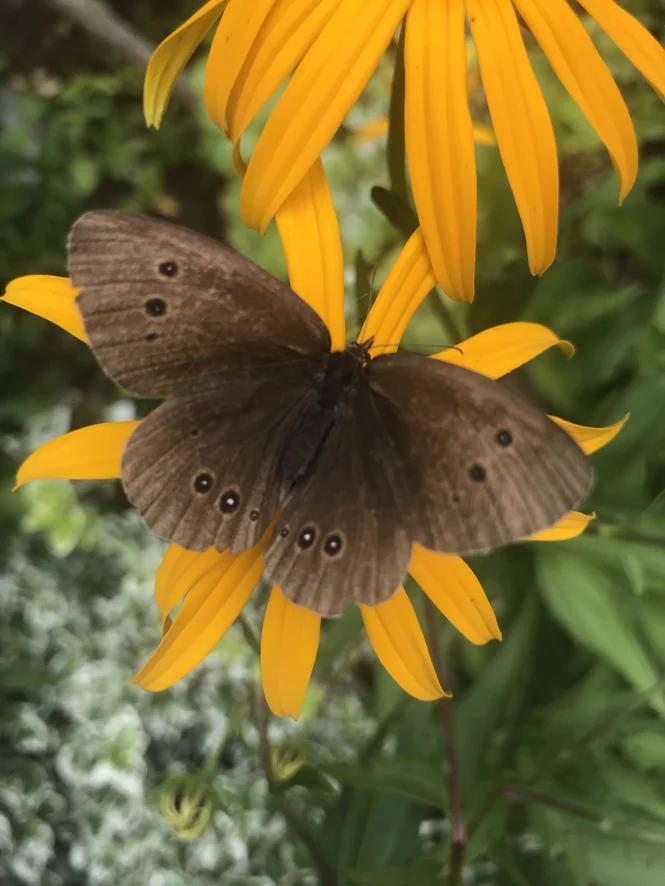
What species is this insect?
Aphantopus hyperantus
